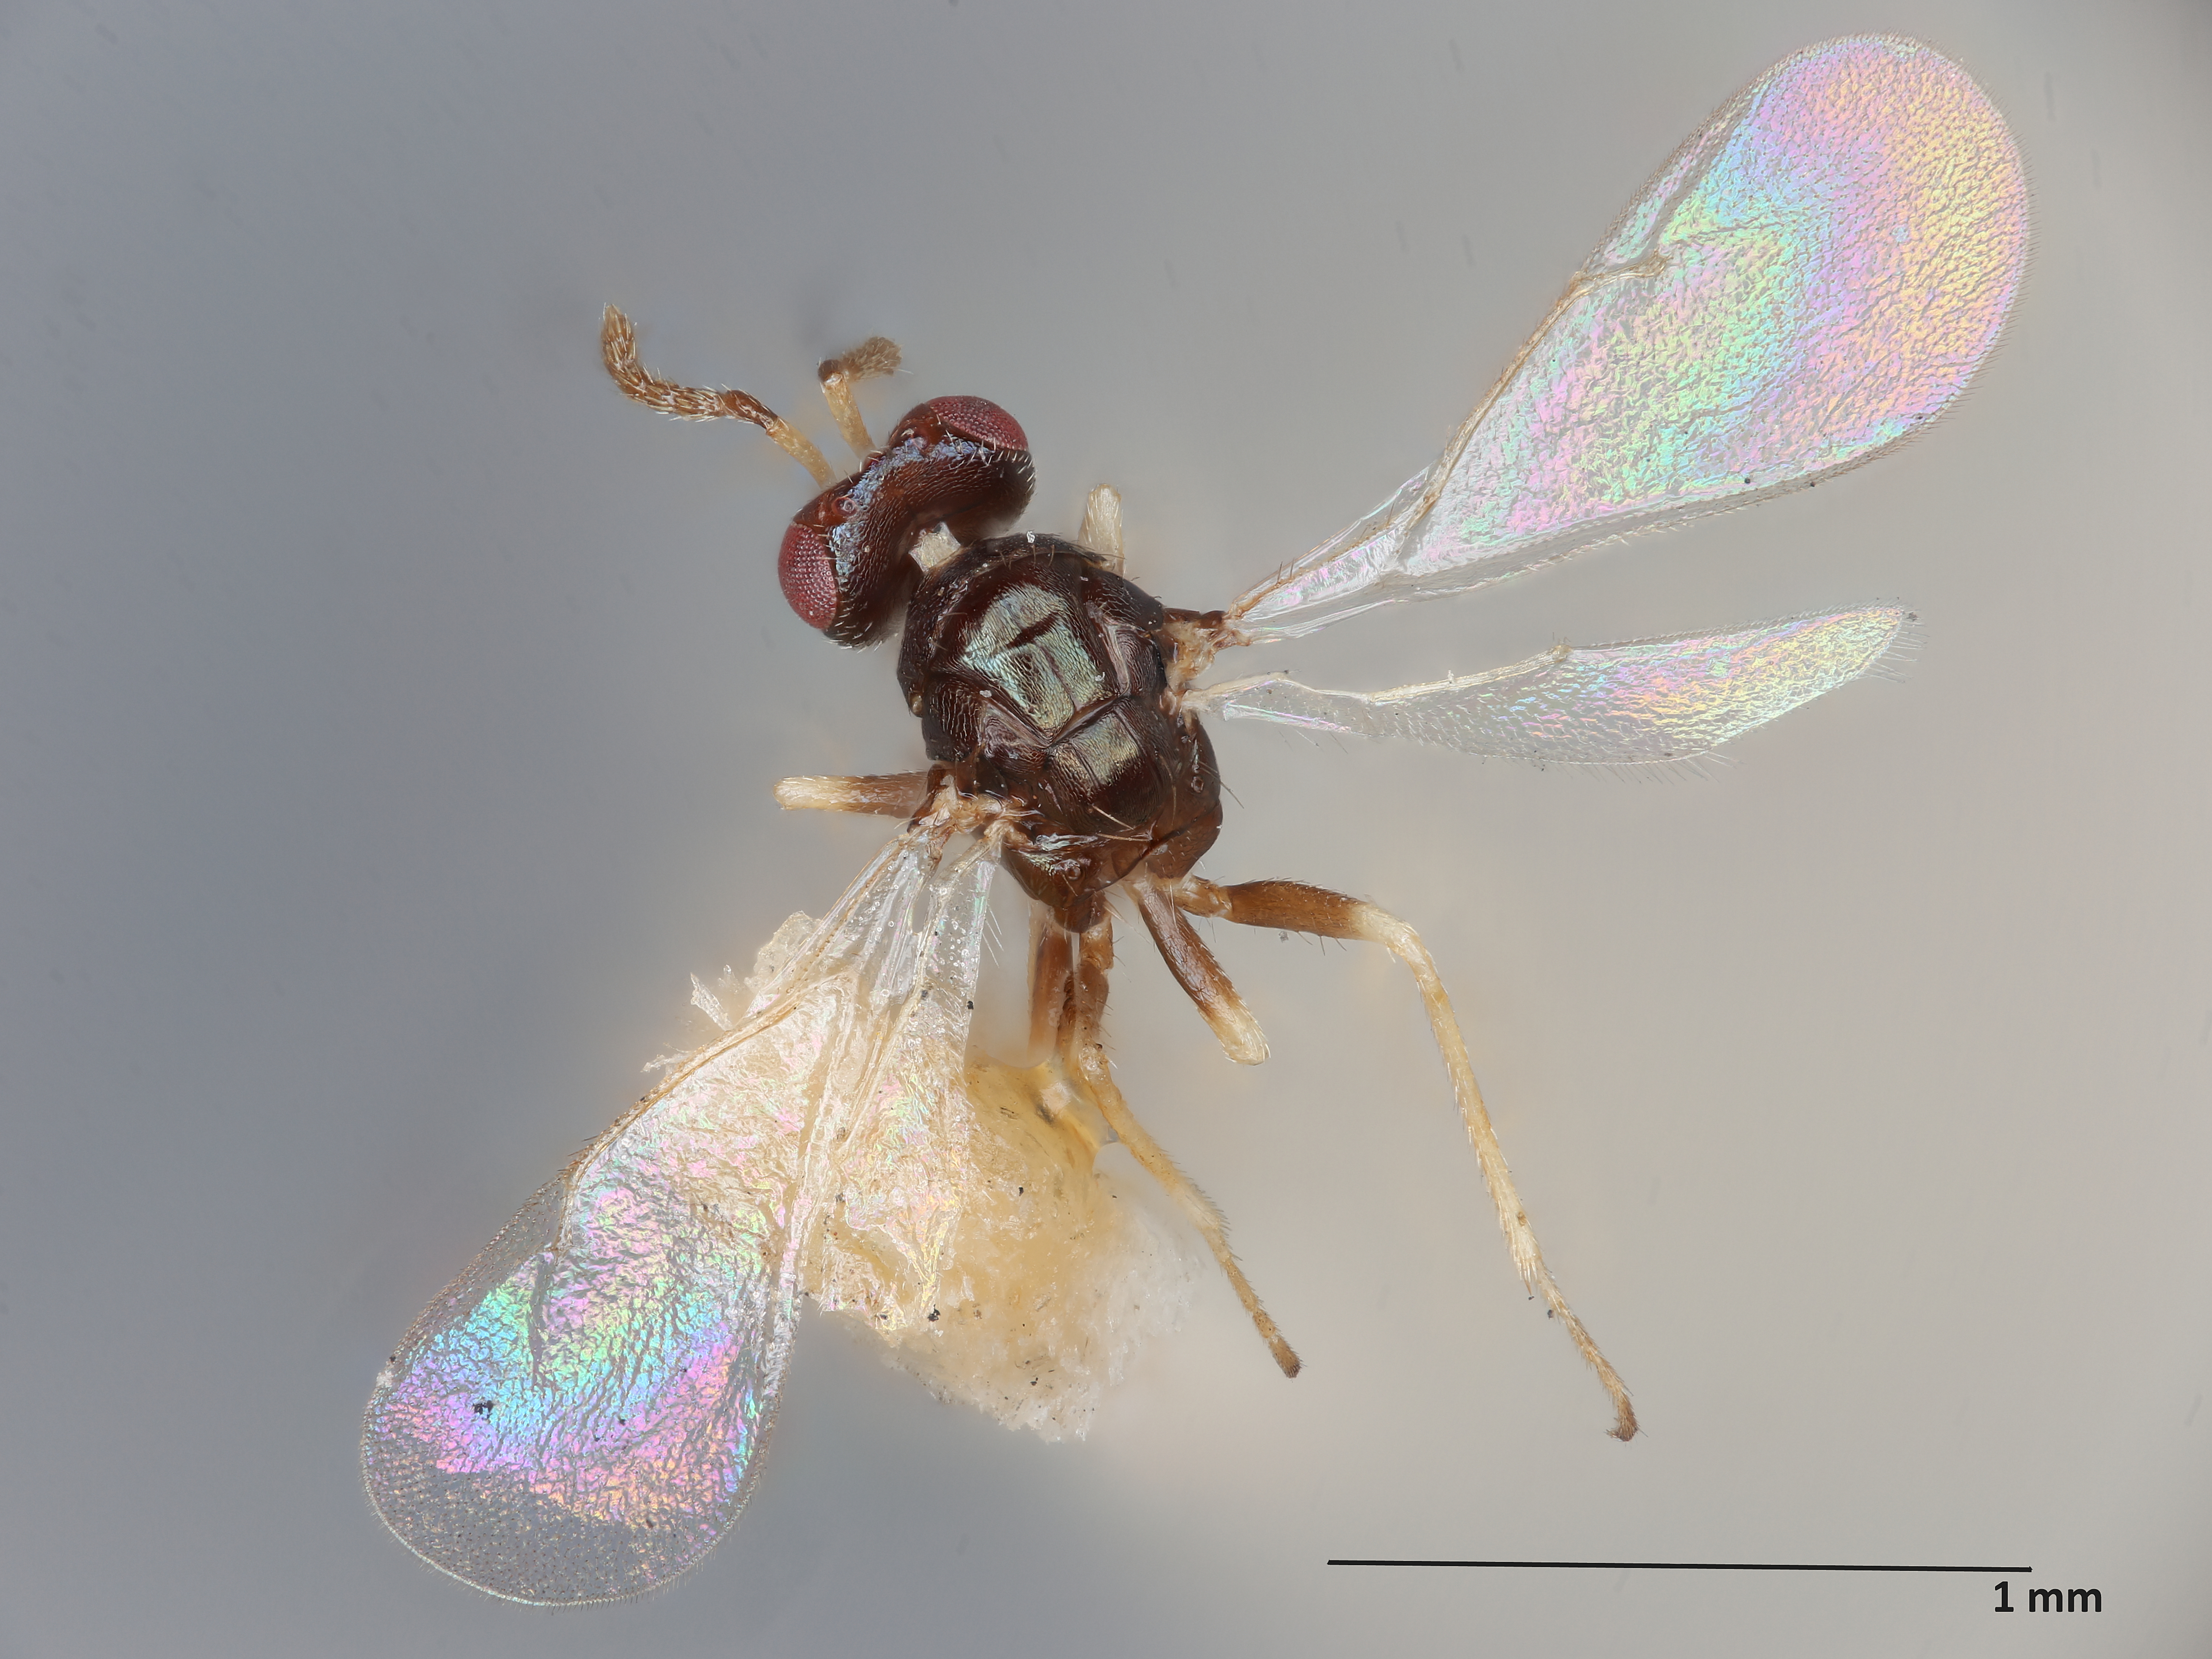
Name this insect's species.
Tetrastichus gerstaekeriae
